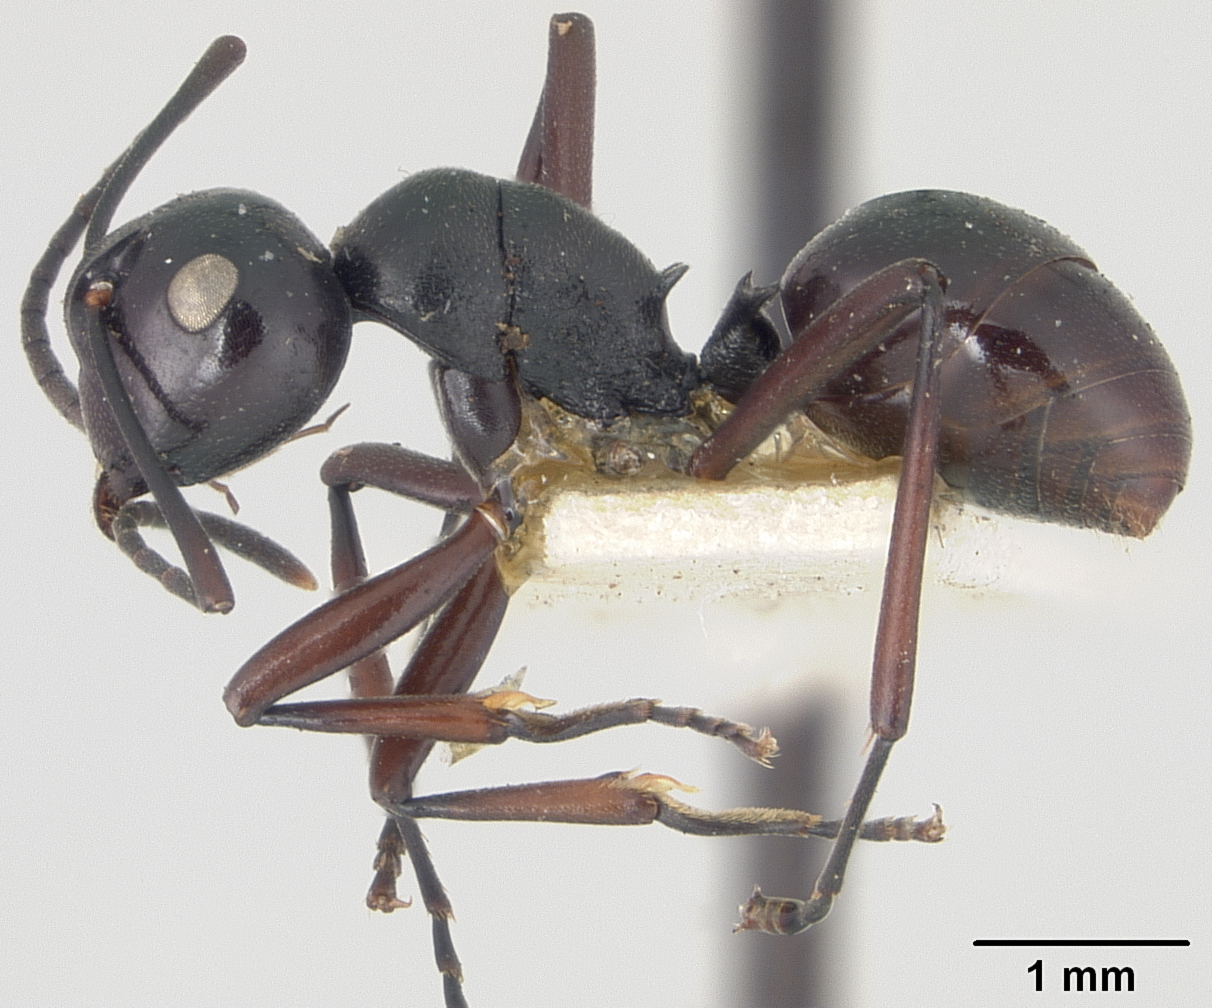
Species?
Polyrhachis emeryana
